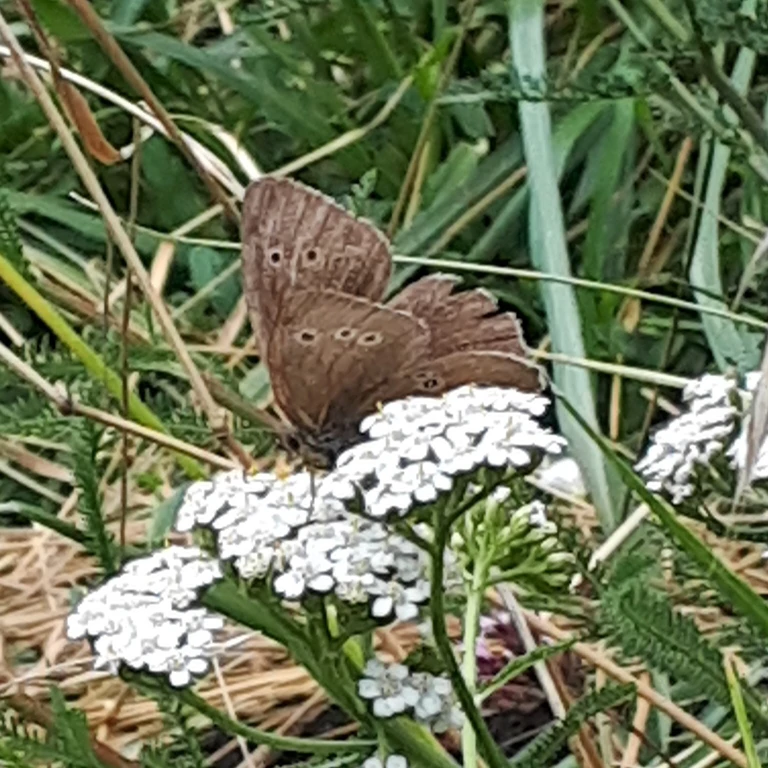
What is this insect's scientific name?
Aphantopus hyperantus
